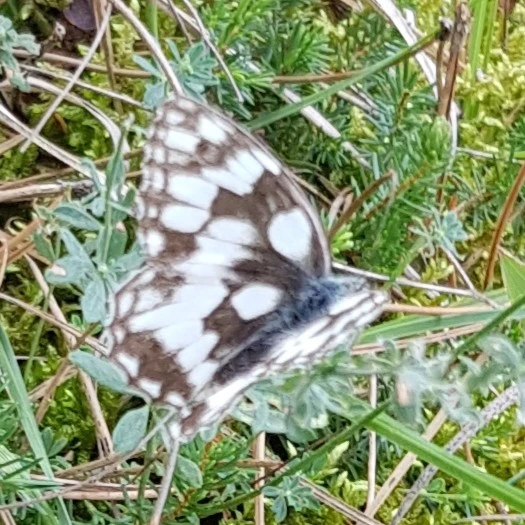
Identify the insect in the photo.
Melanargia galathea
